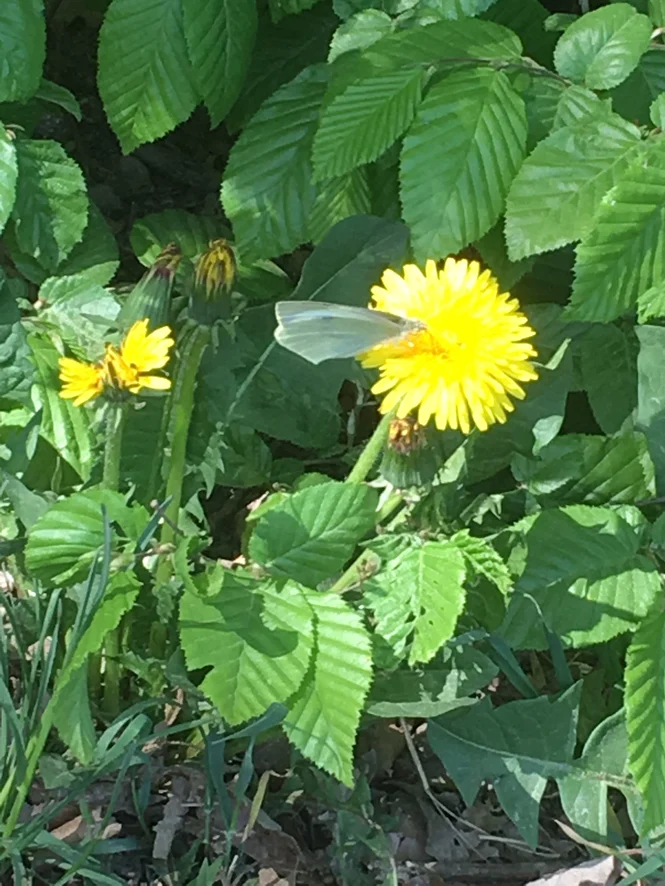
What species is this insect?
Pieris brassicae
